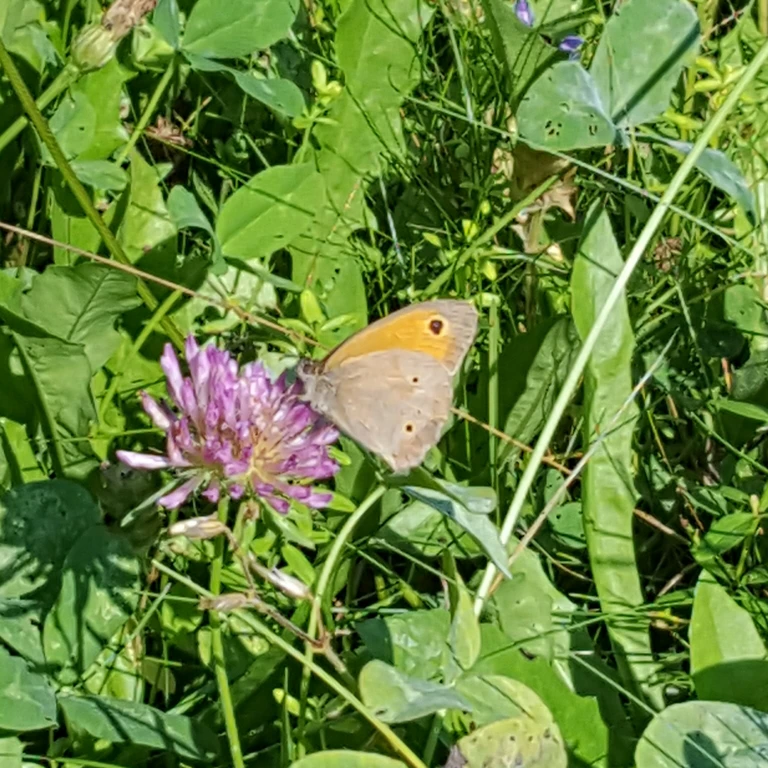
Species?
Maniola jurtina
